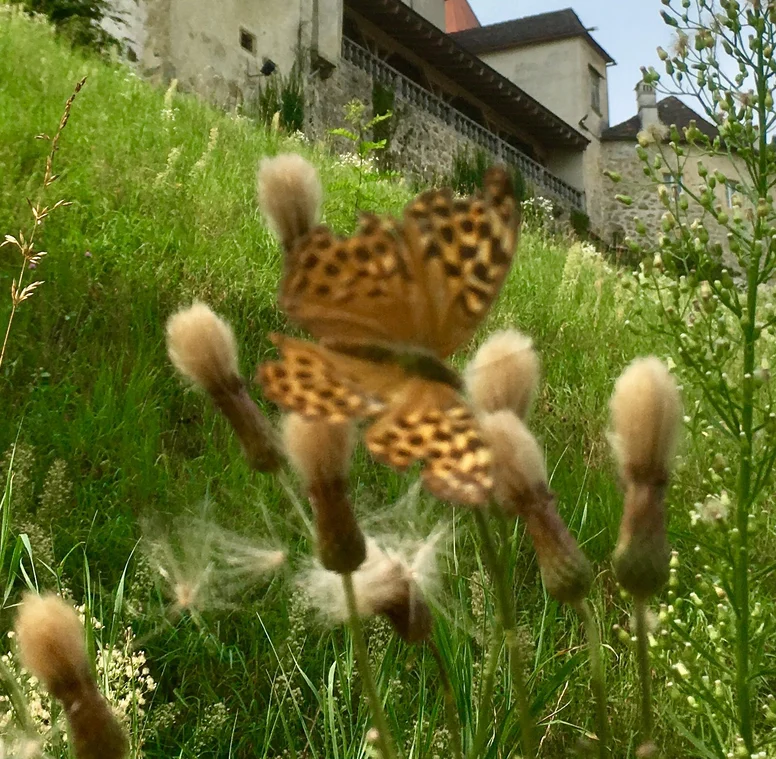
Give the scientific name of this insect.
Argynnis paphia
